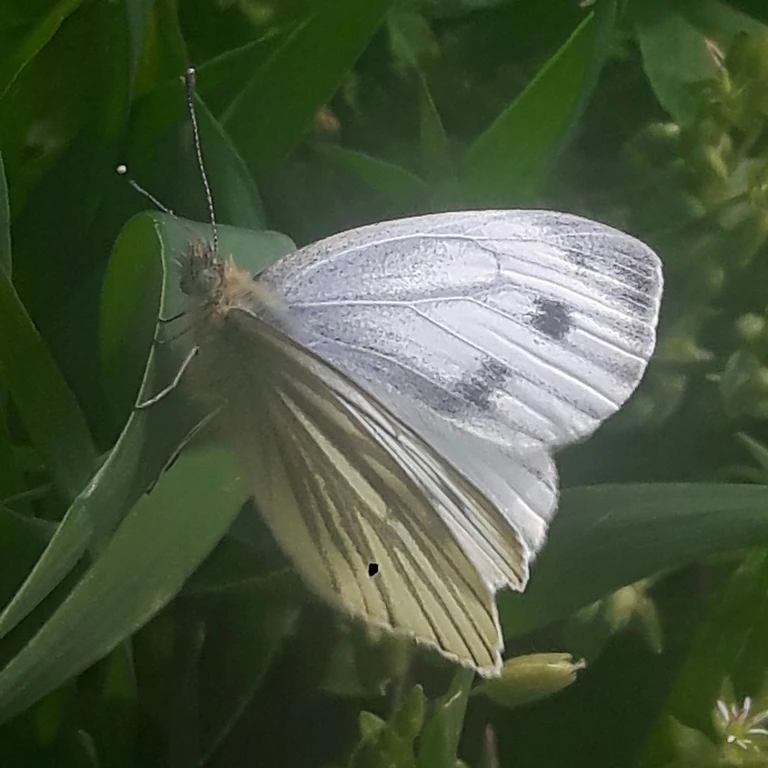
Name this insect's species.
Pieris napi
